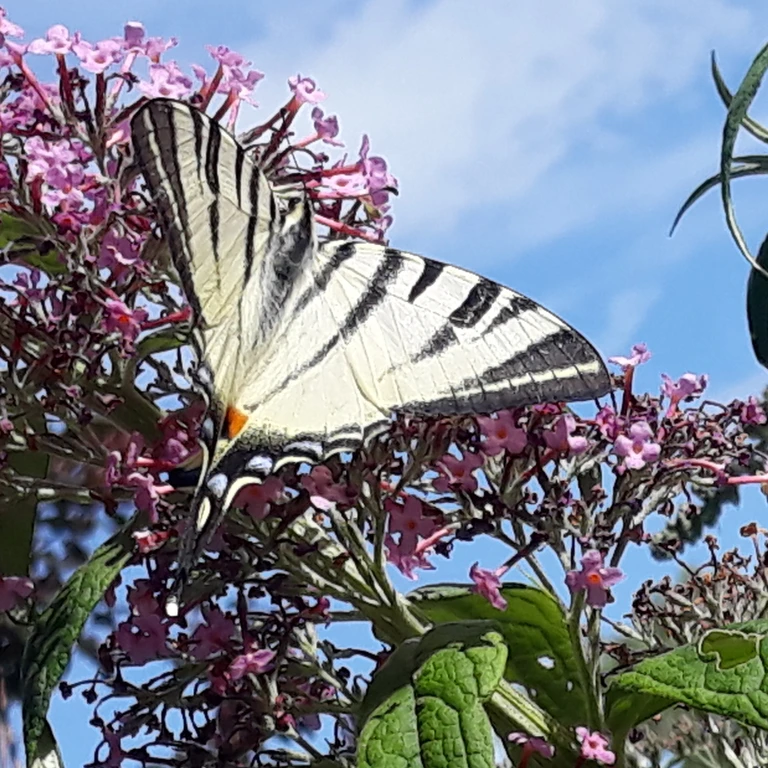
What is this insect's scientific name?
Iphiclides podalirius
